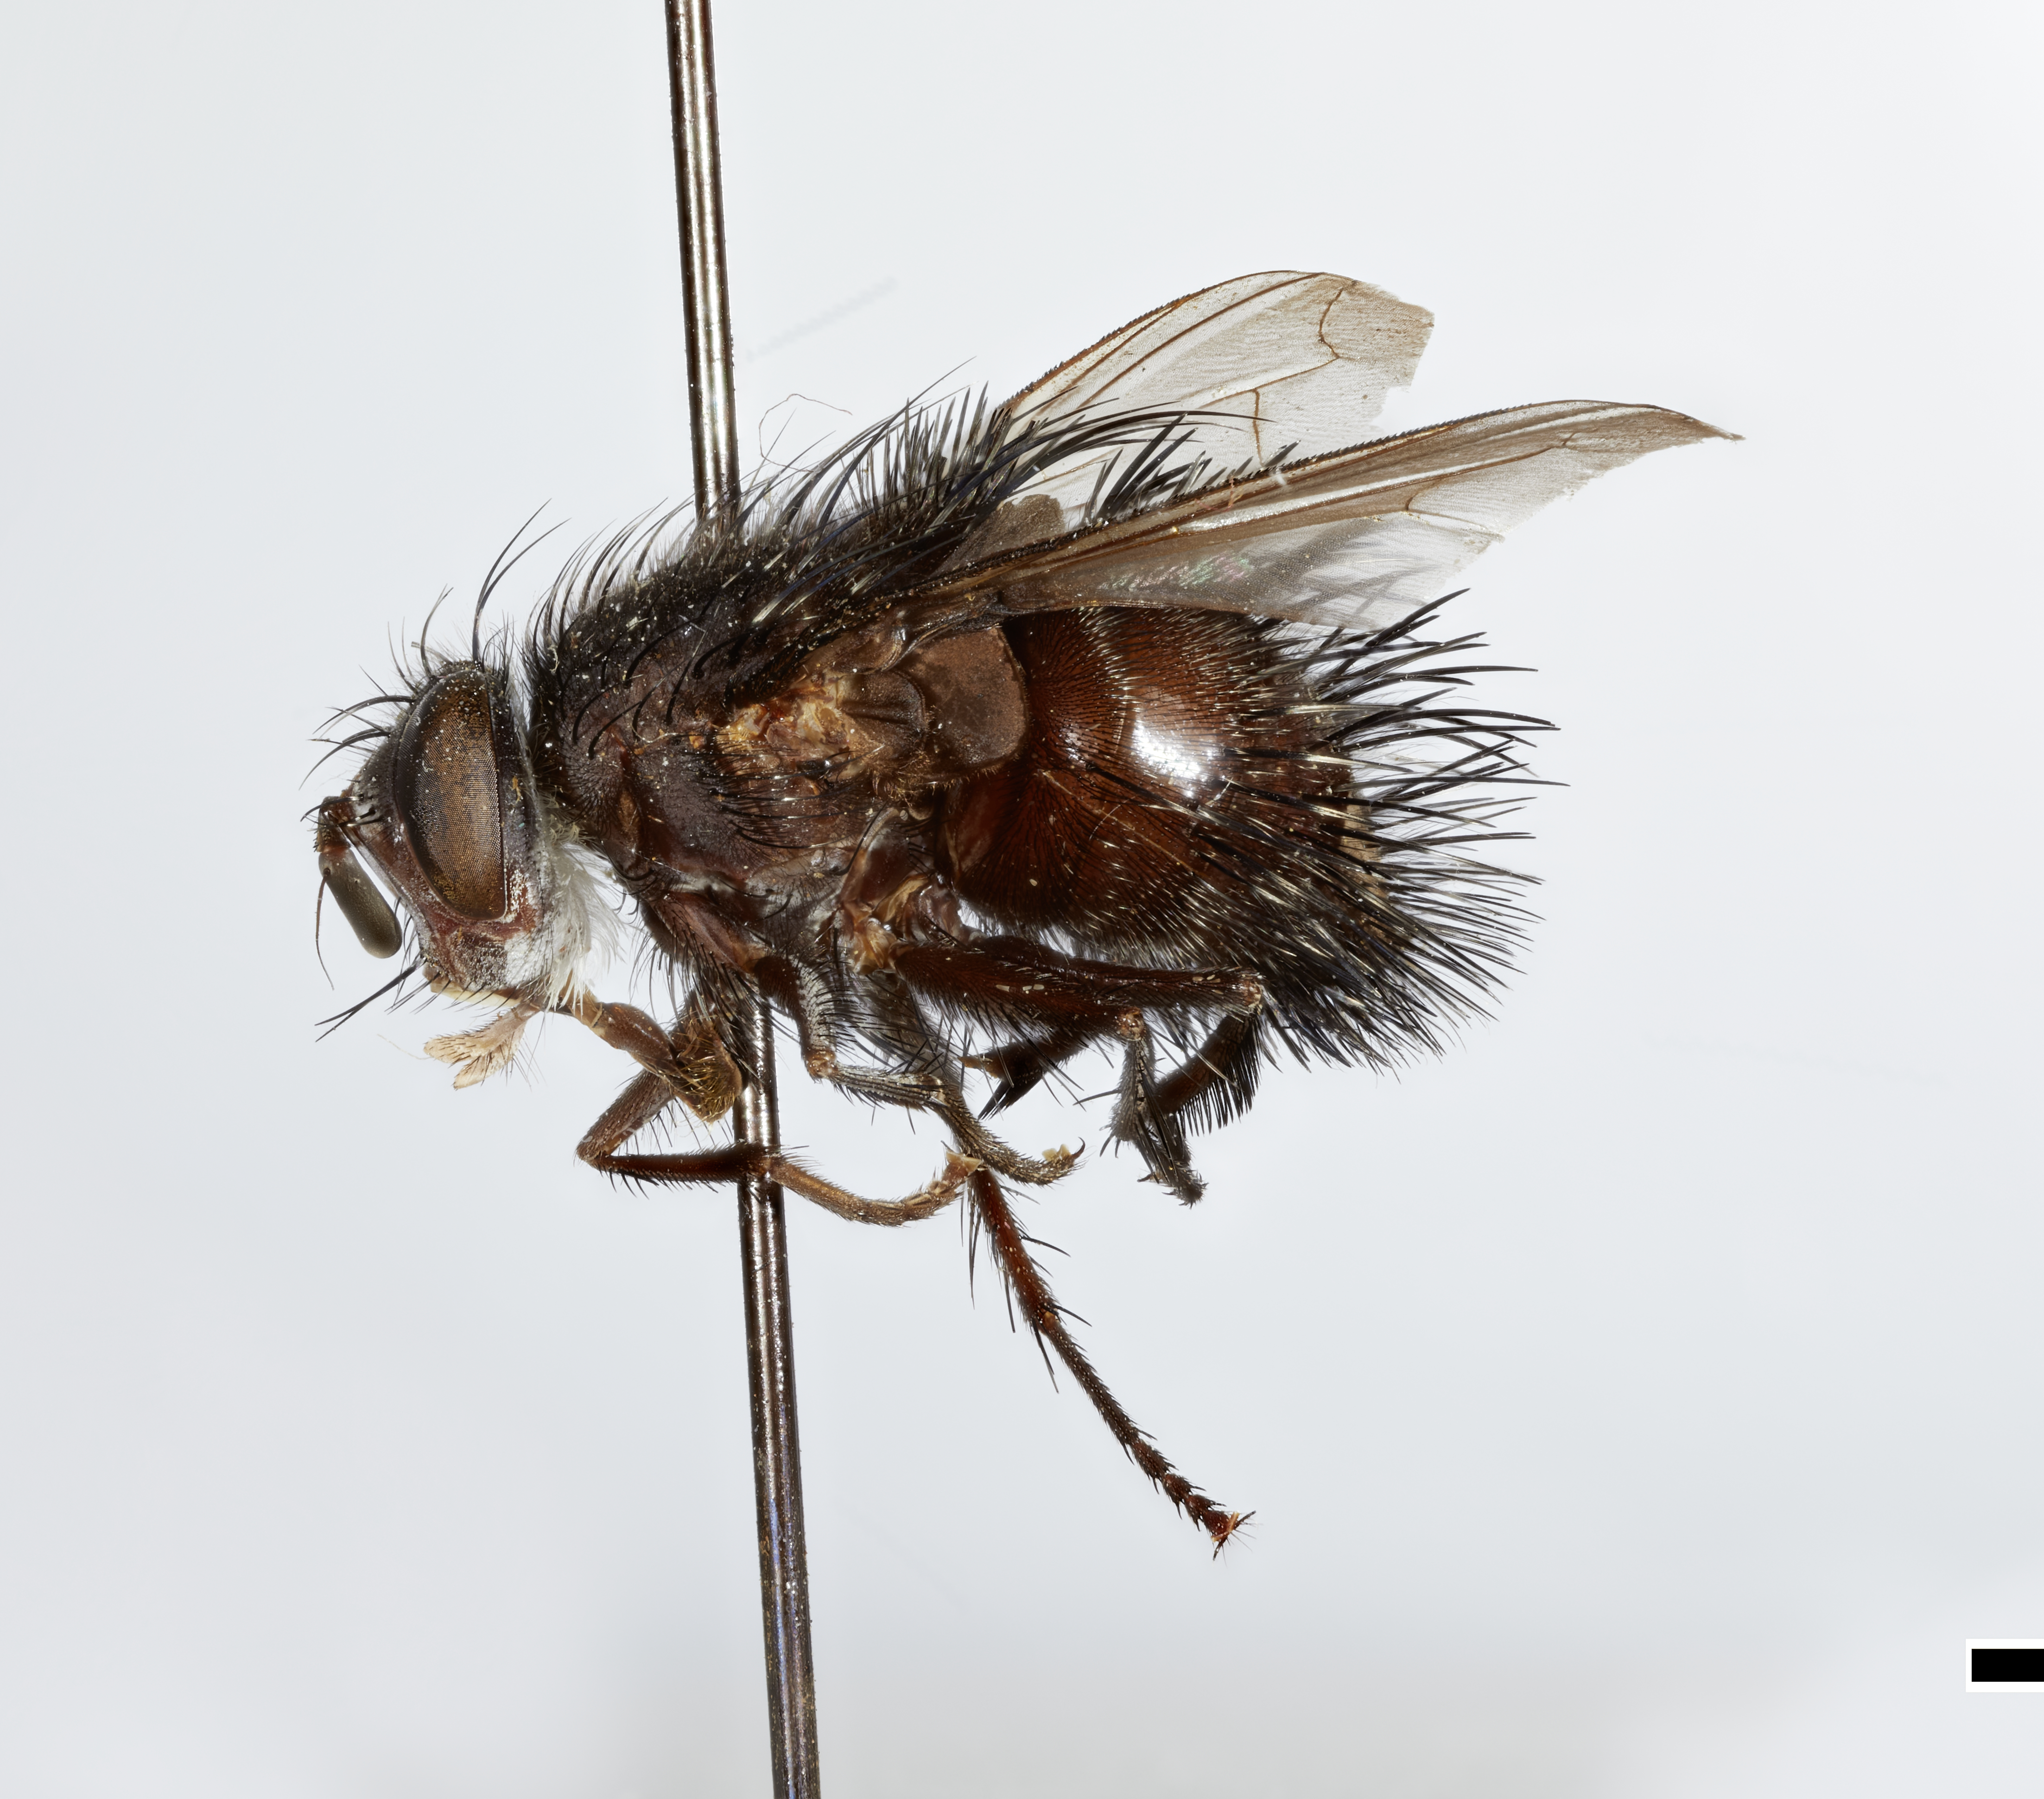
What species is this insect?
Blepharipeza montagna
